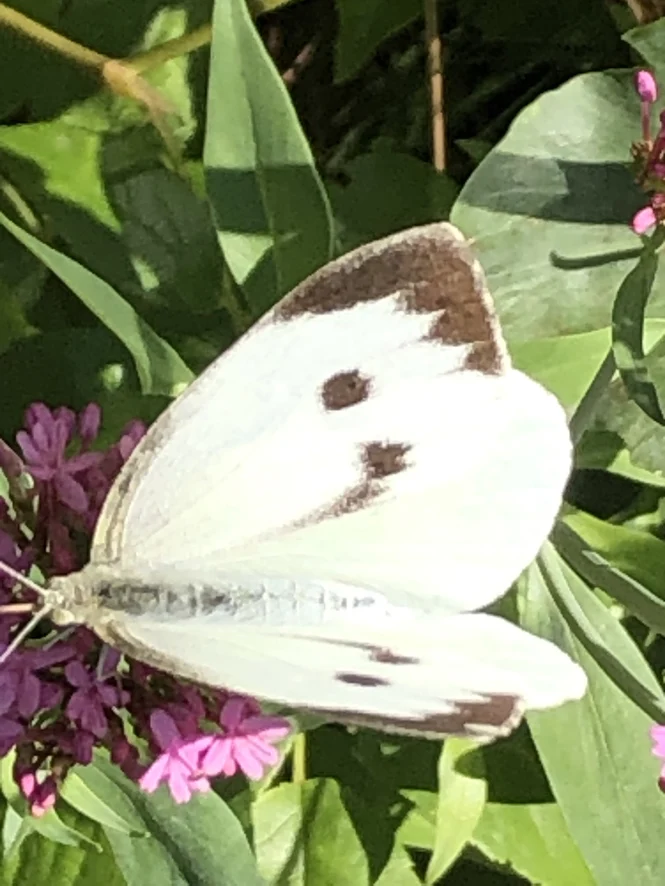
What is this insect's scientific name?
Pieris brassicae
